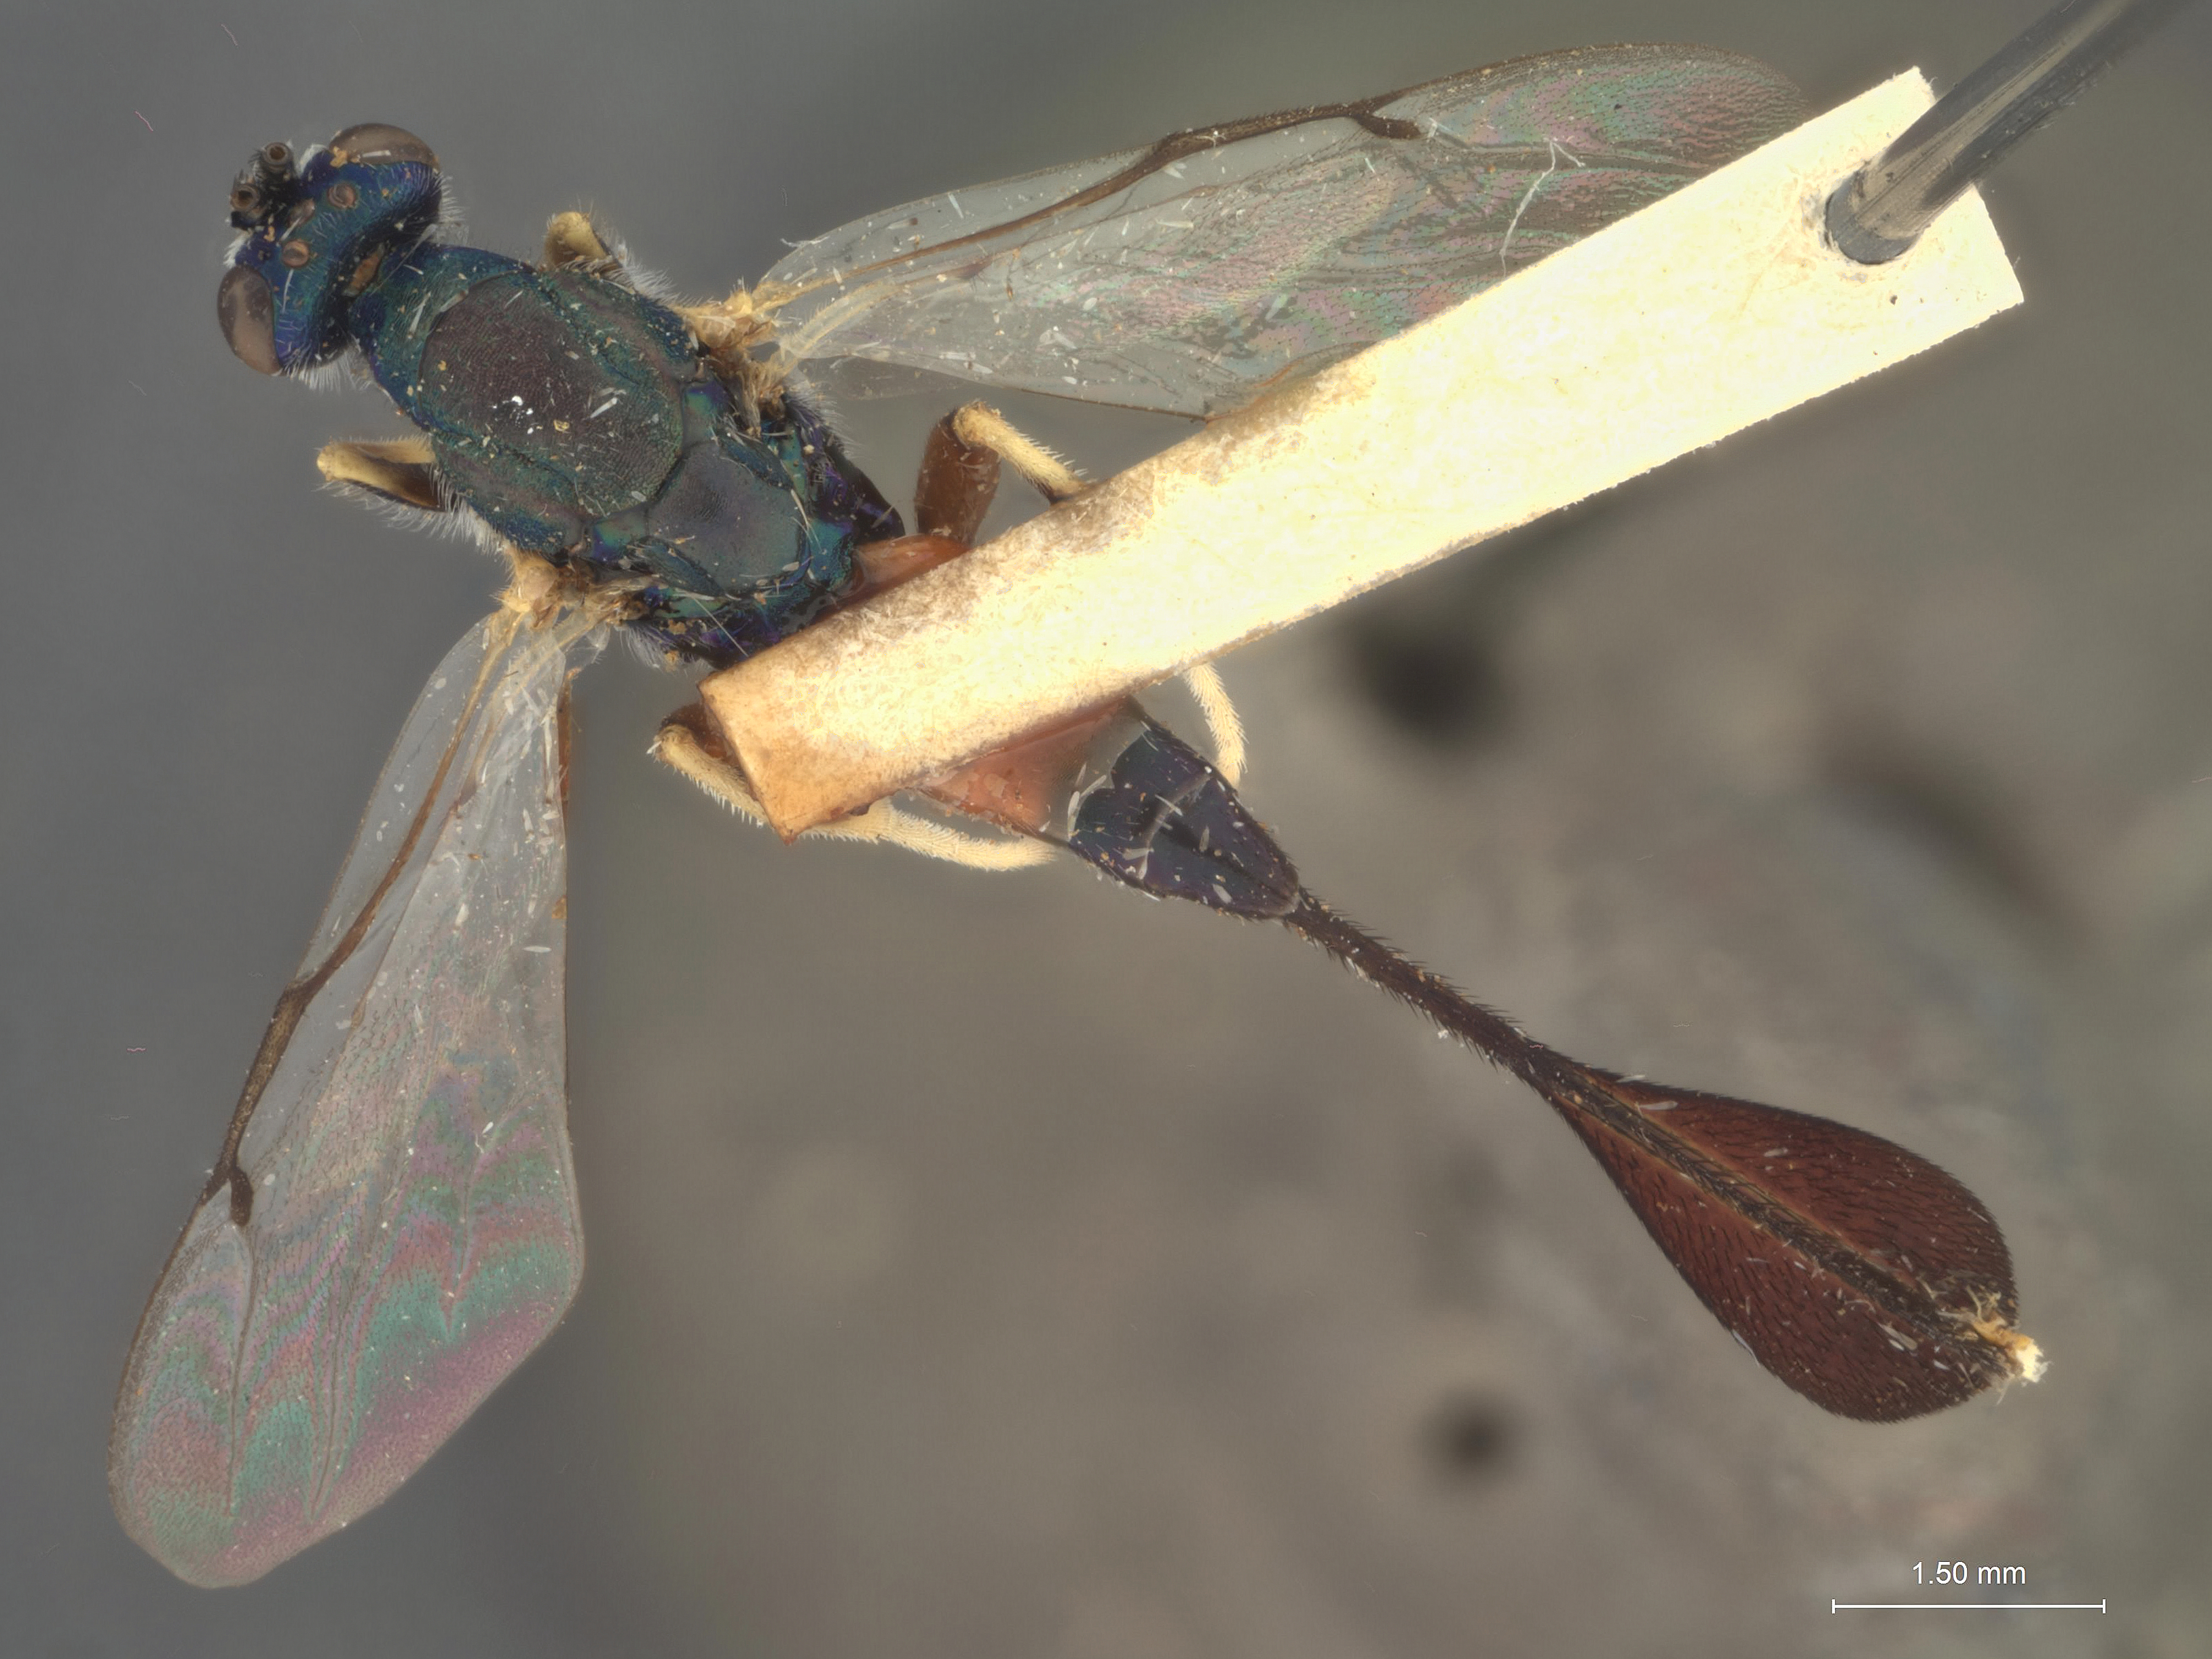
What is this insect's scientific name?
Dinoura eucalypti
